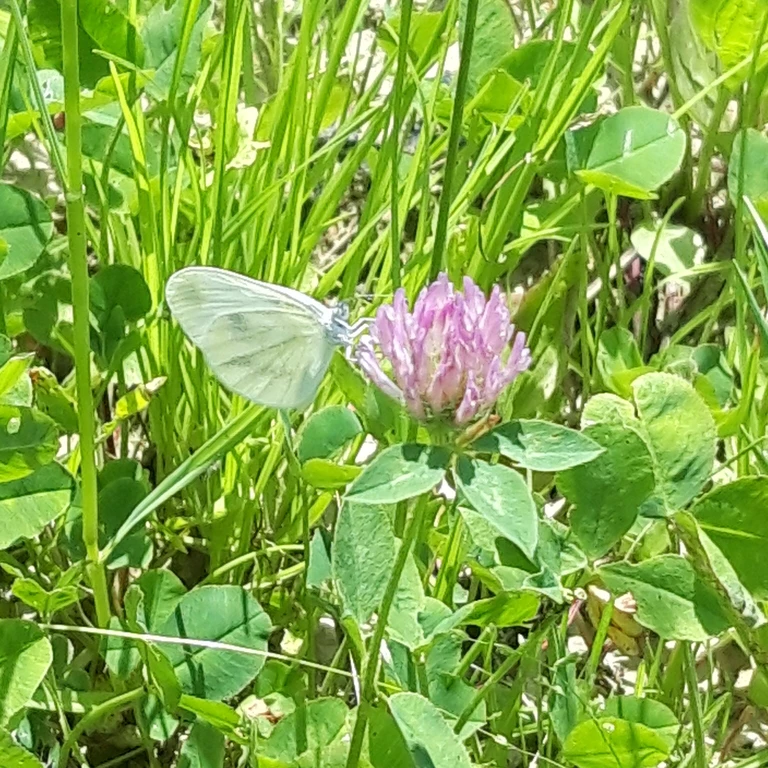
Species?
Leptidea sinapis/juvernica
